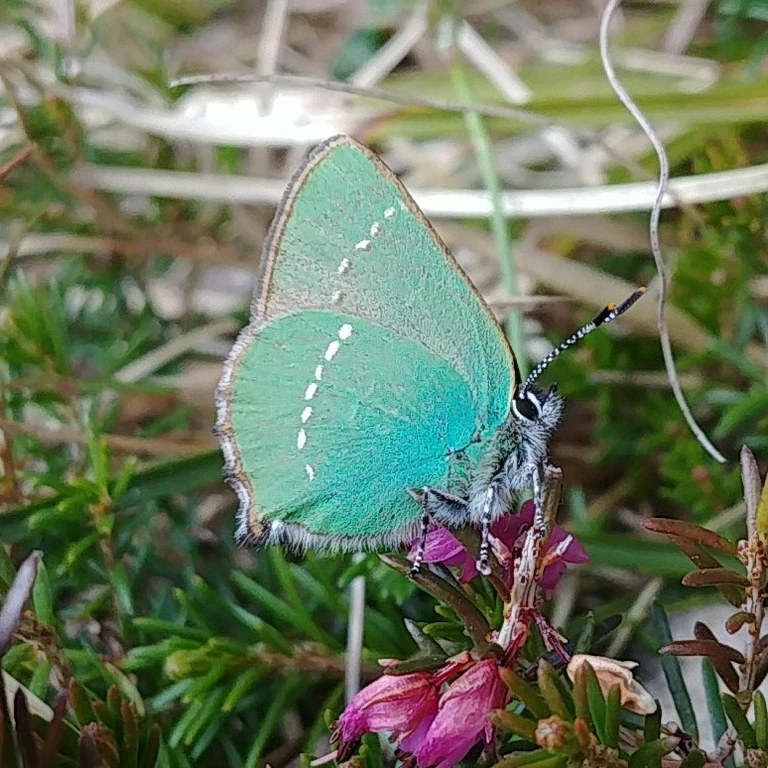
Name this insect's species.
Callophrys rubi
